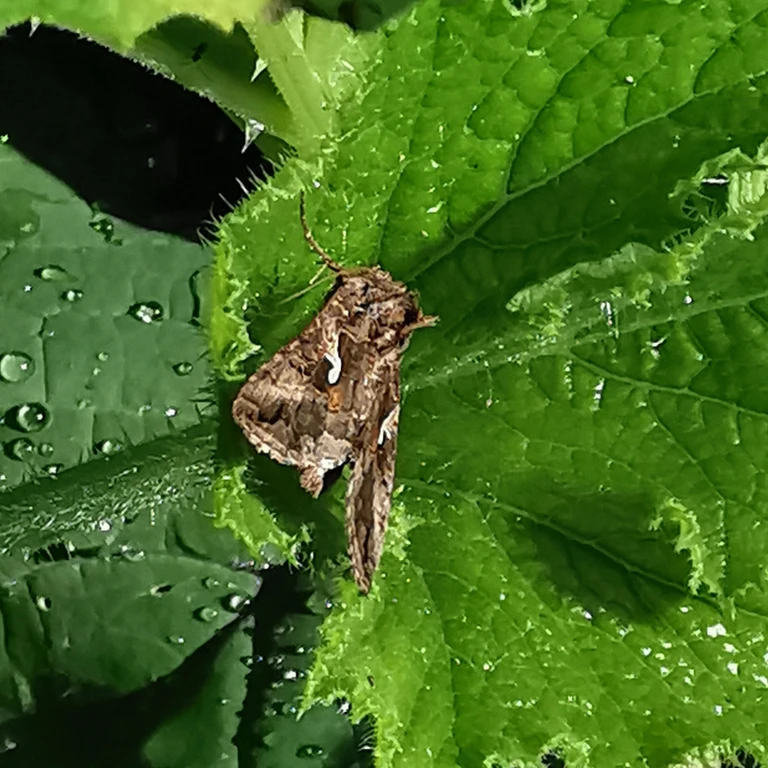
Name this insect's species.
Autographa gamma
